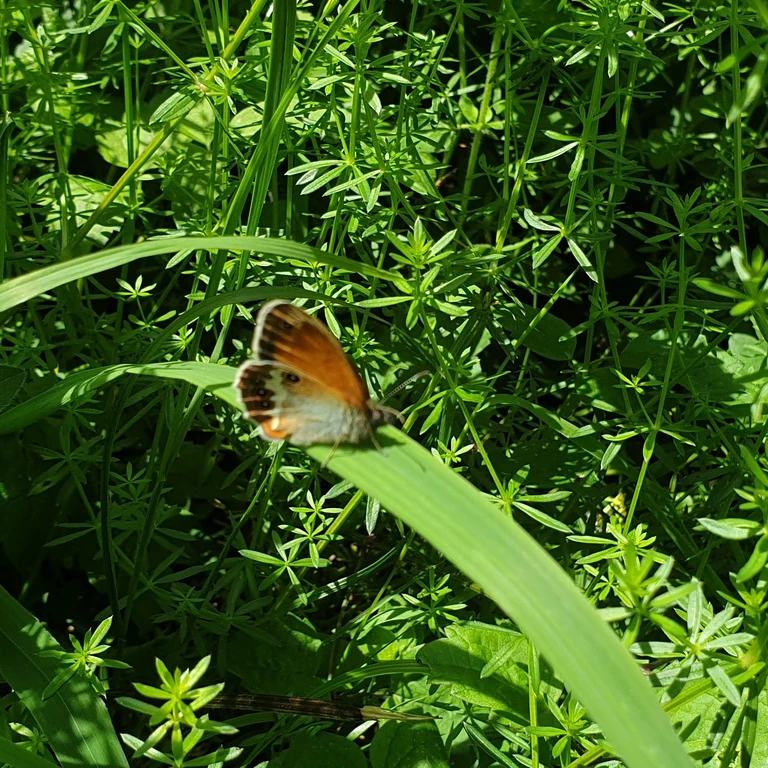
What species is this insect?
Coenonympha arcania
